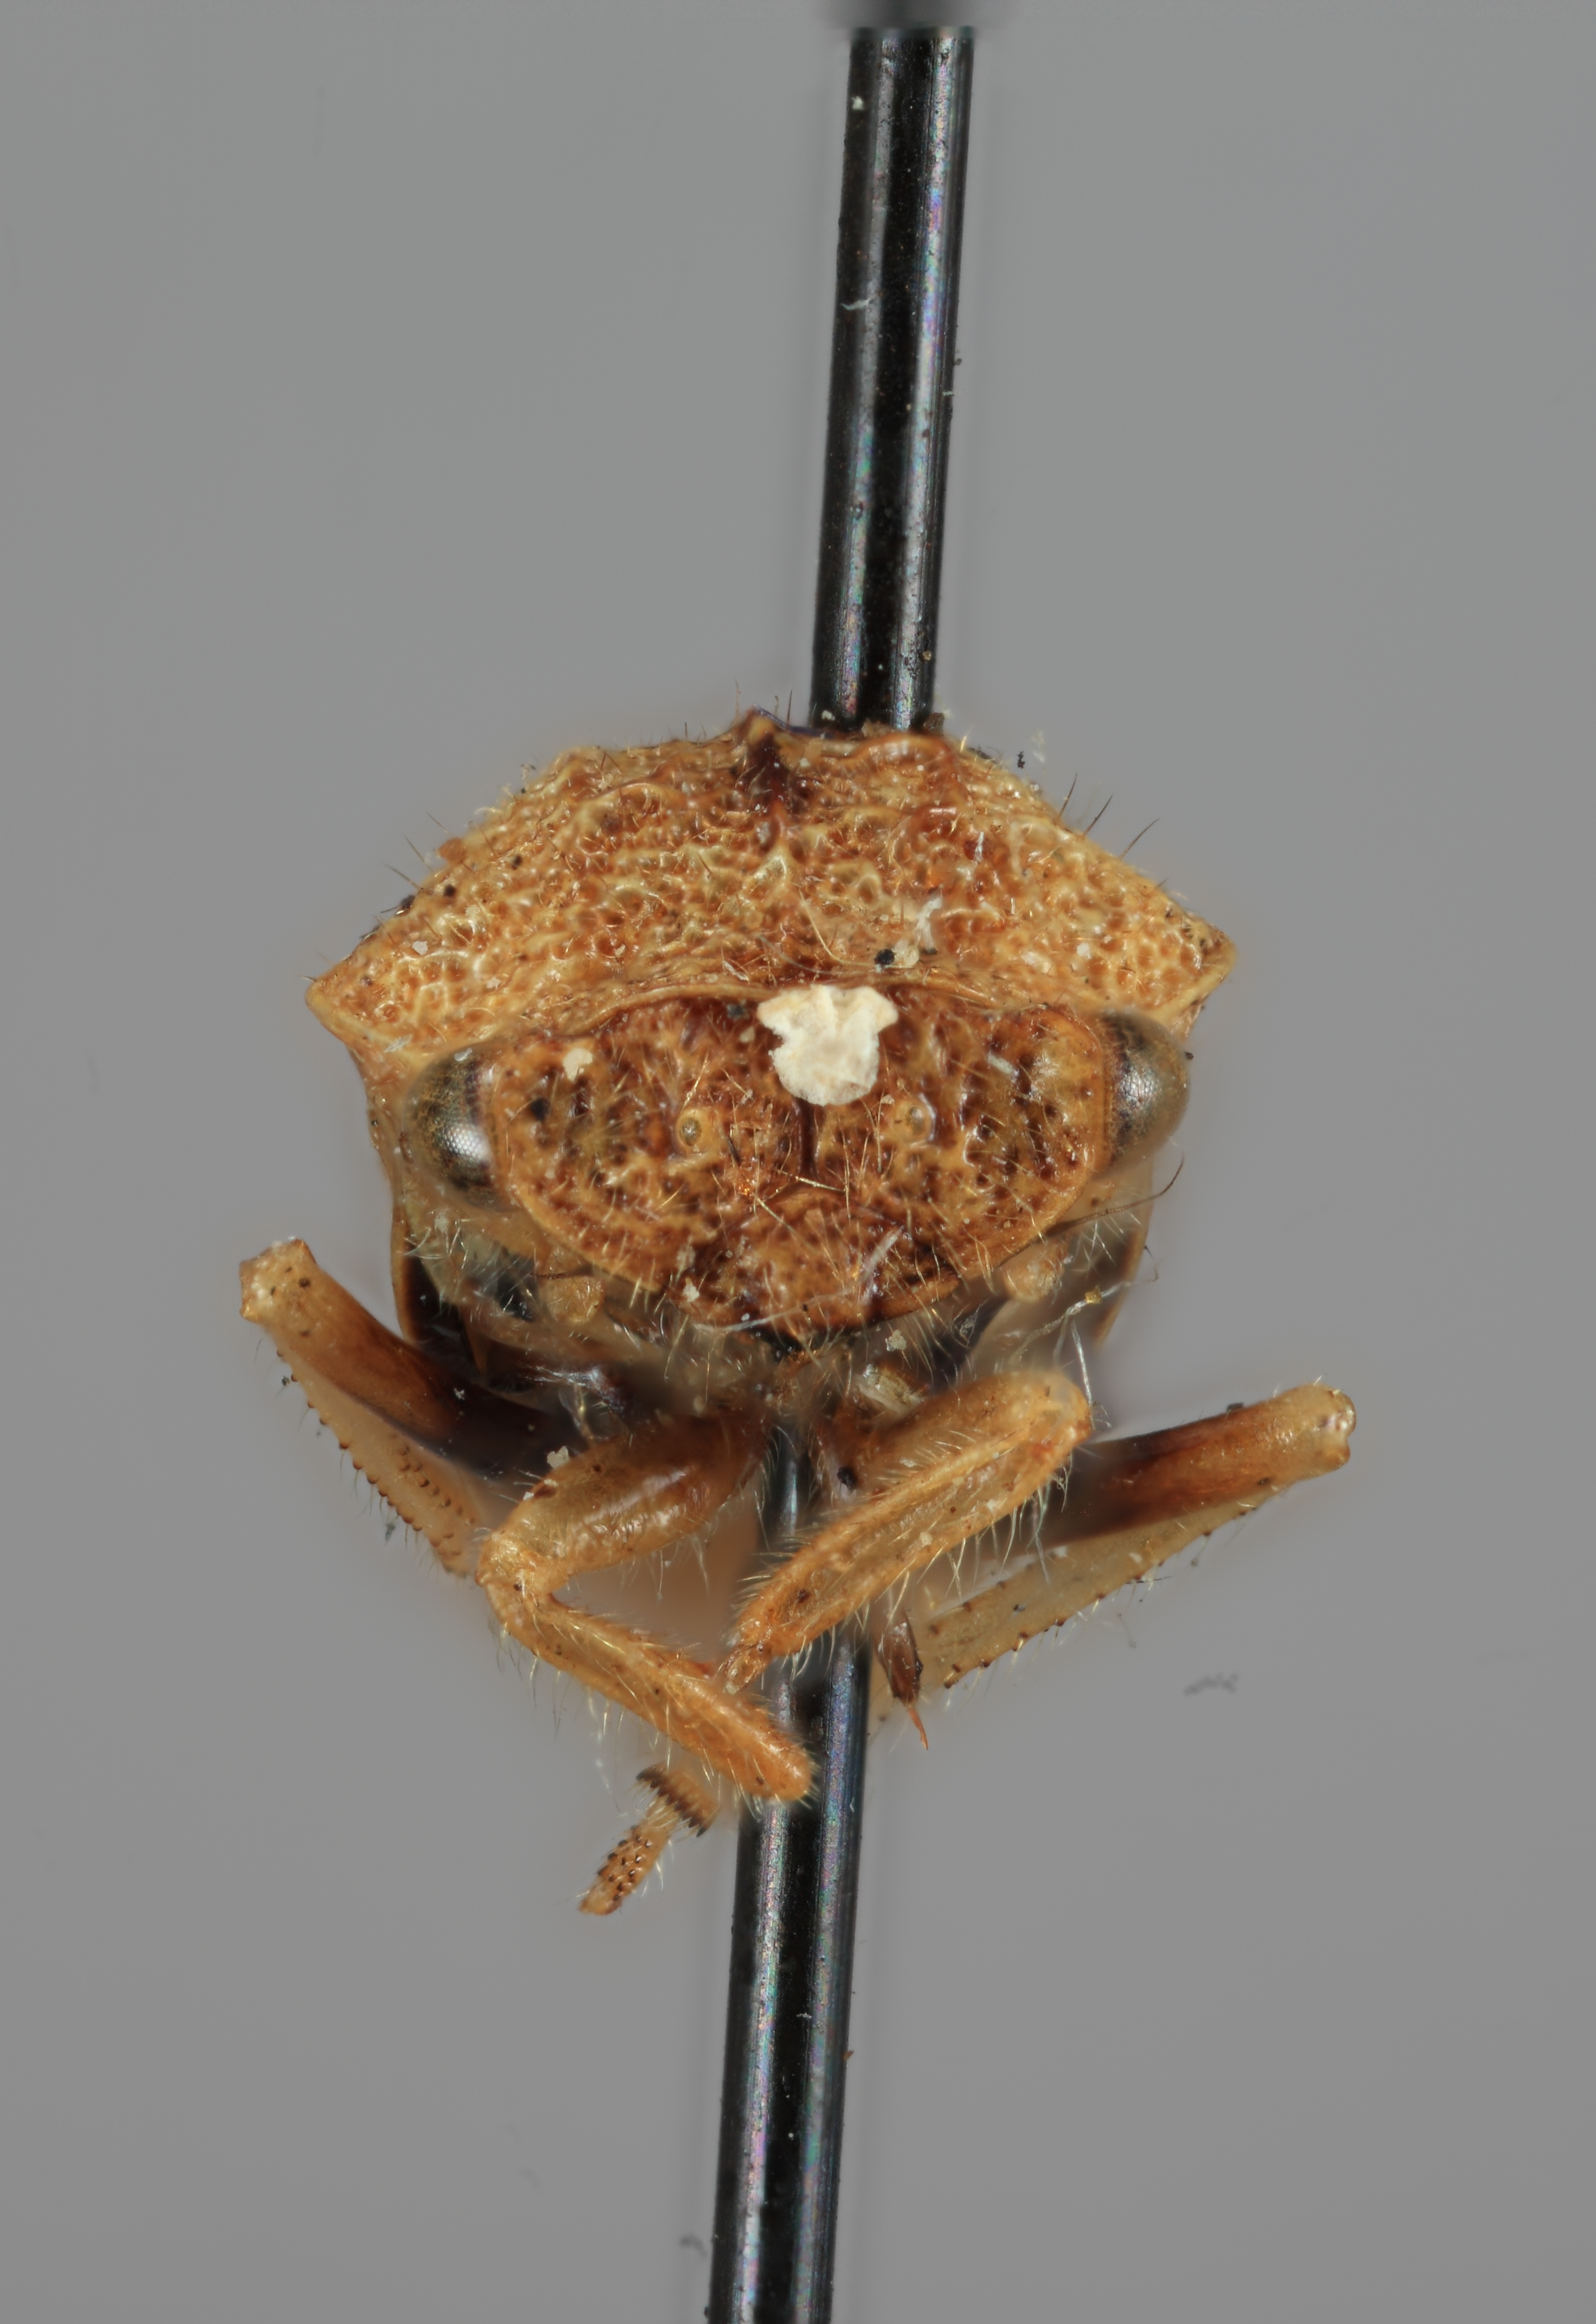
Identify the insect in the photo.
Maturna lloydi
